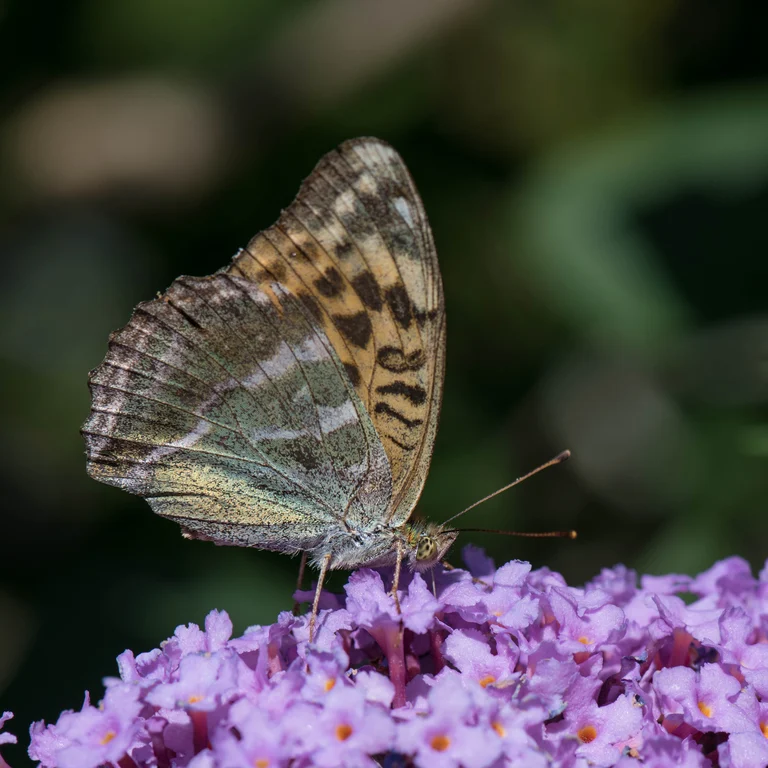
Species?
Argynnis paphia
